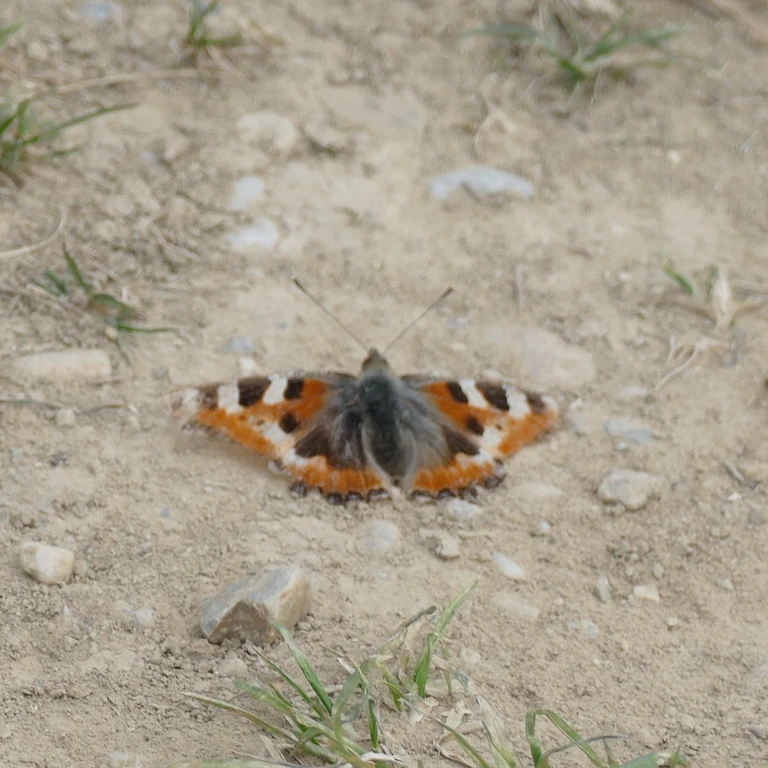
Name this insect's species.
Aglais urticae
